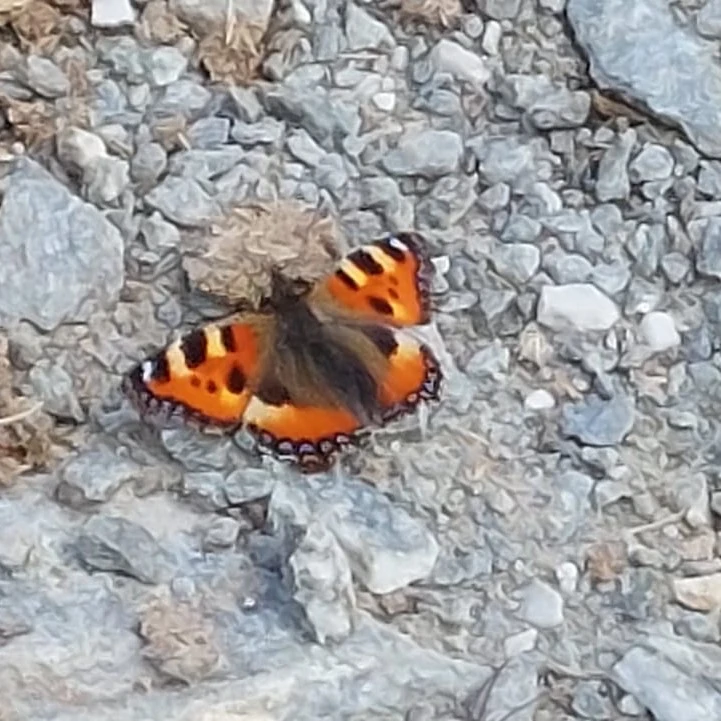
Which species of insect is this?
Aglais urticae
